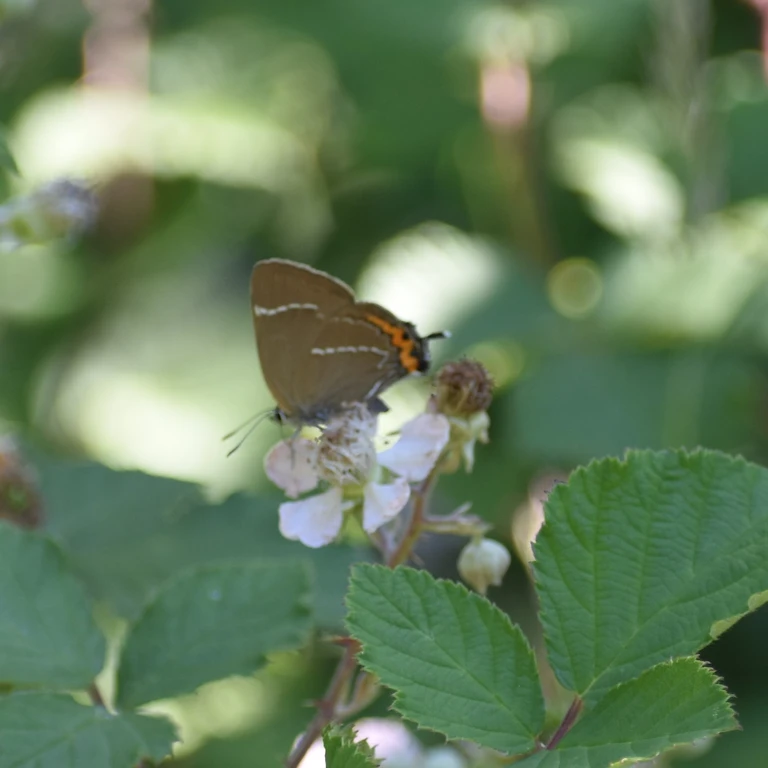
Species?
Satyrium w-album
